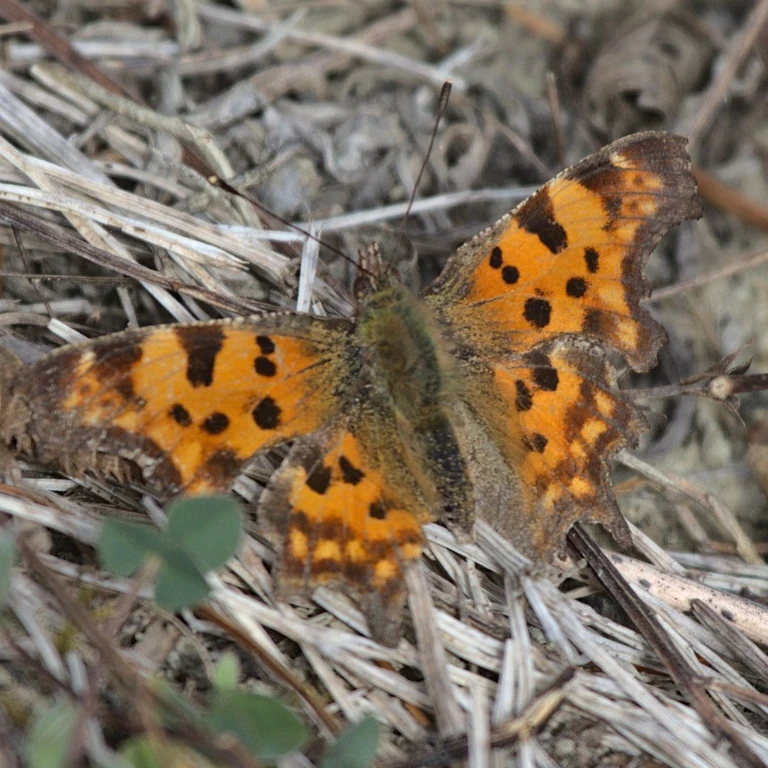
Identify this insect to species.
Polygonia c-album
